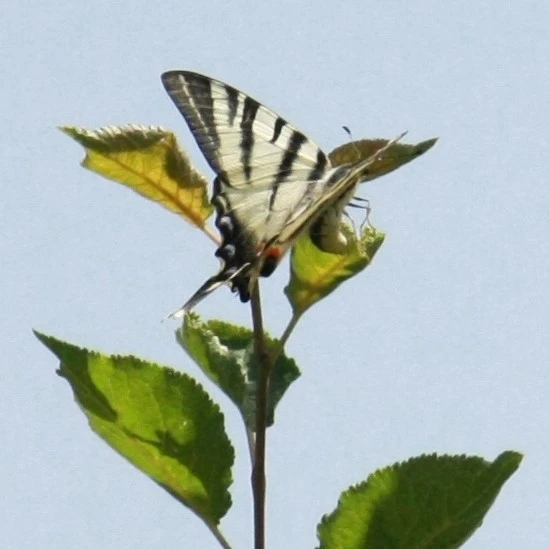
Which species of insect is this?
Iphiclides podalirius
